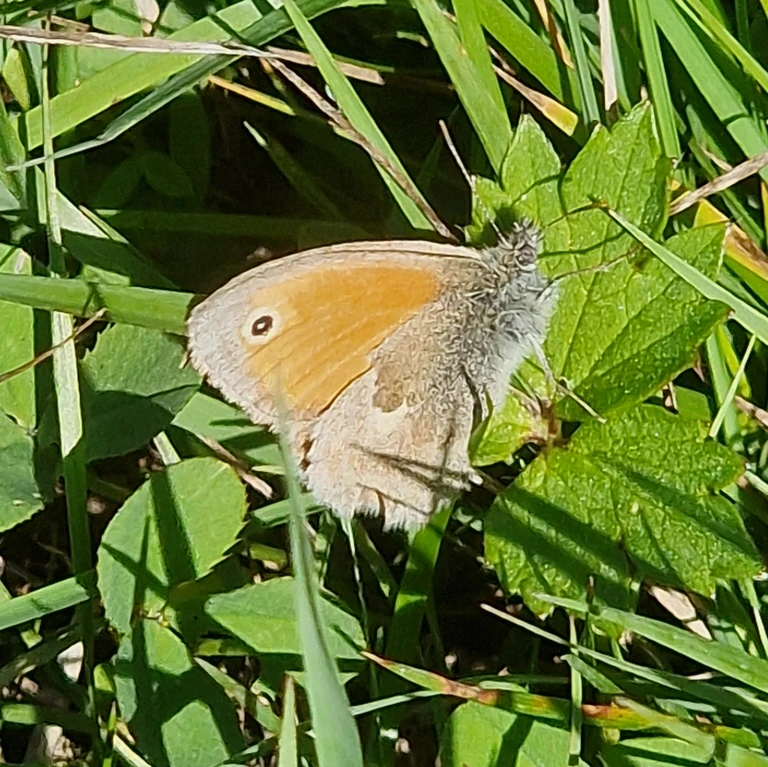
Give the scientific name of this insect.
Coenonympha pamphilus
